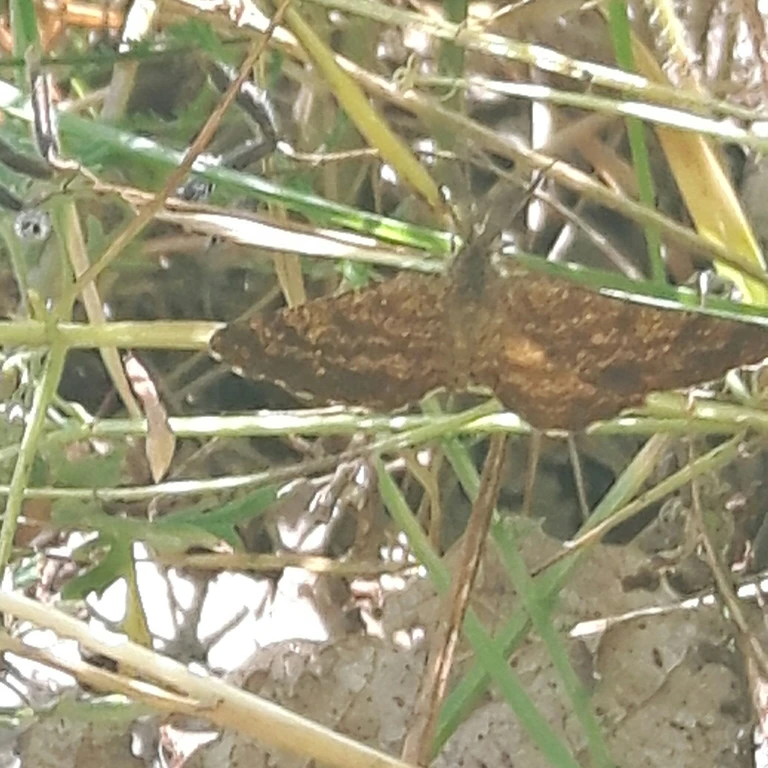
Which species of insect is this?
Ematurga atomaria
